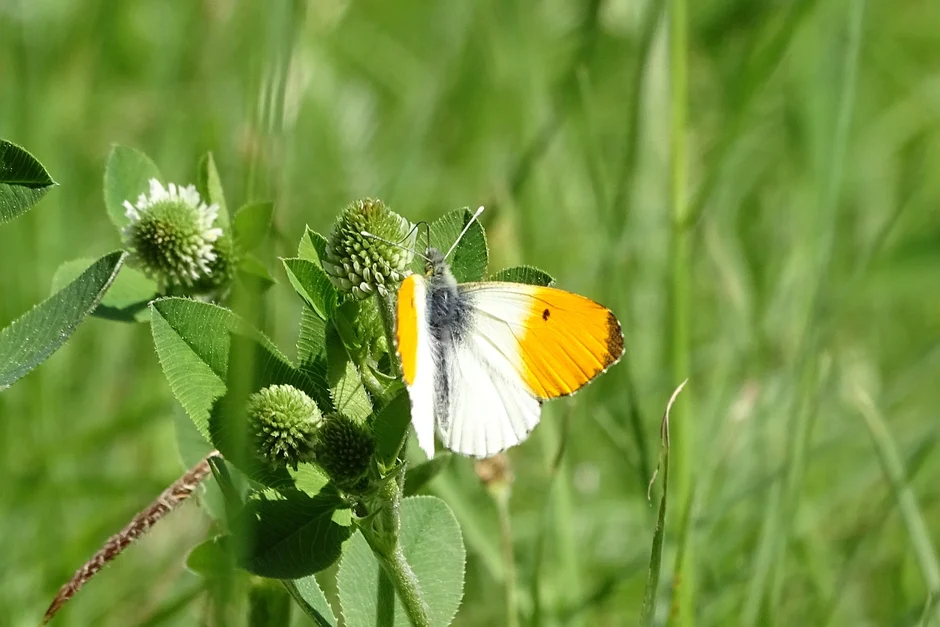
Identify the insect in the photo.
Anthocharis cardamines
